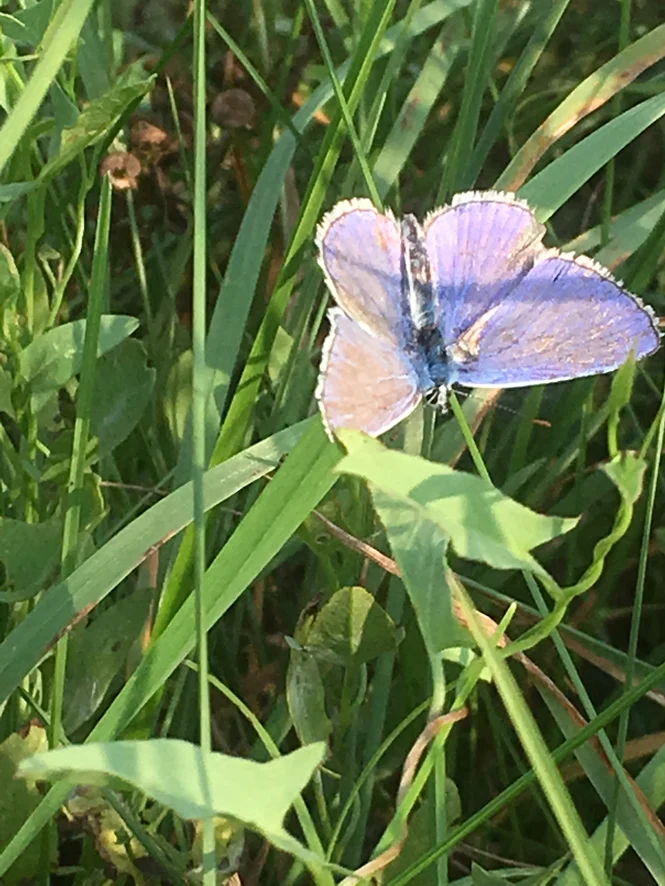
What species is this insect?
Polyommatus icarus
